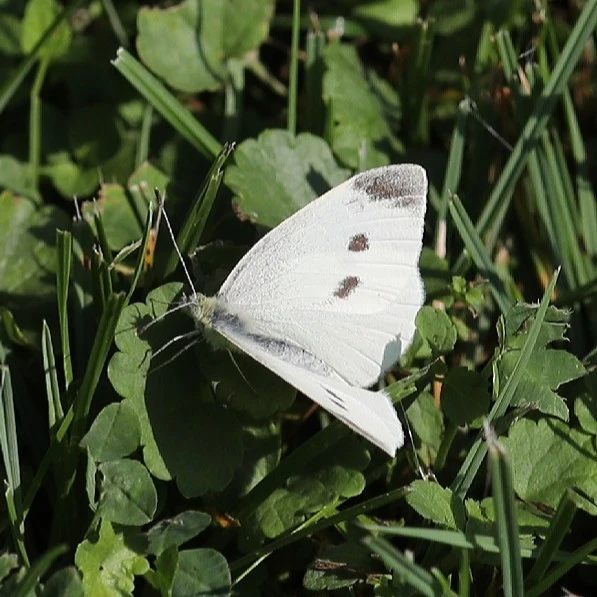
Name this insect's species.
Pieris rapae
